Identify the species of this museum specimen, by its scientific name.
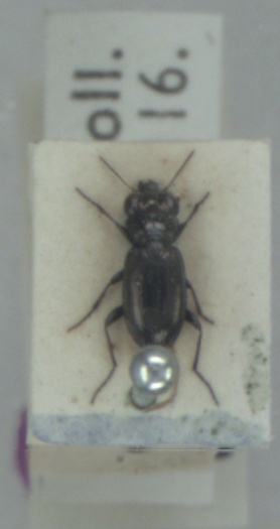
Notiophilus germinyi
